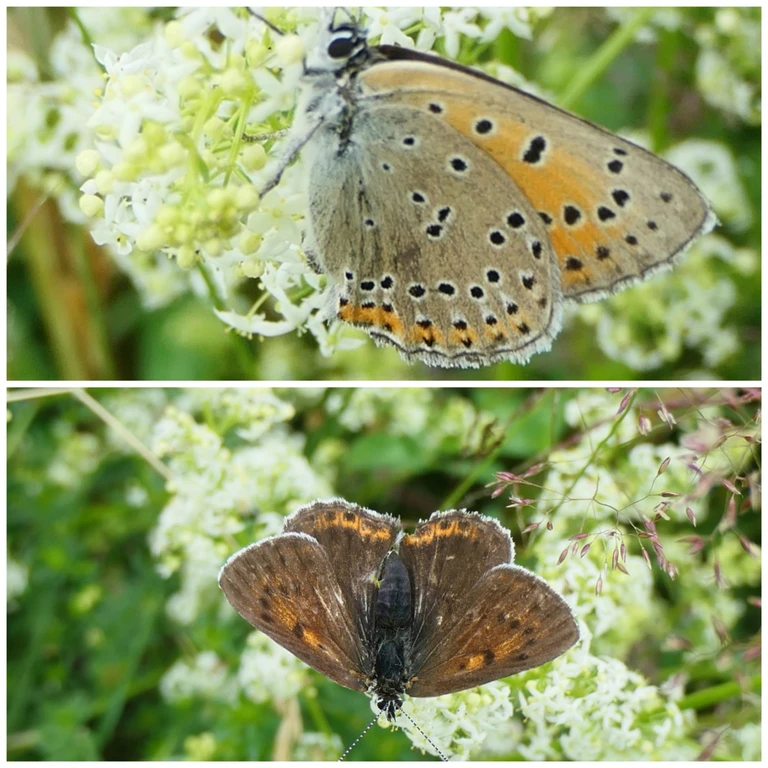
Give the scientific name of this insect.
Lycaena hippothoe (also Palaeochrysophanus hippothoe)
